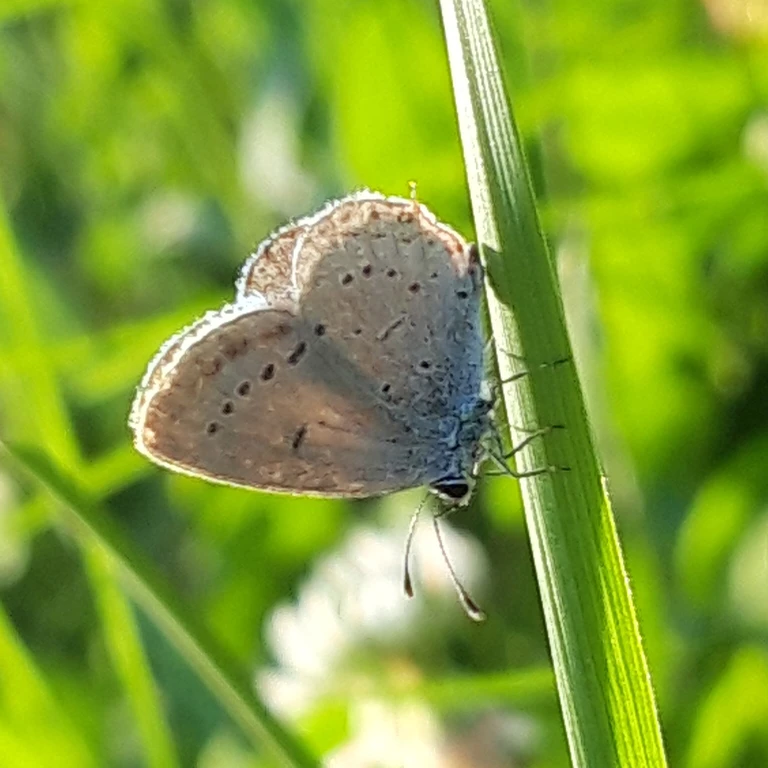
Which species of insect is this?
Cupido argiades (also Elkalyce argiades)
